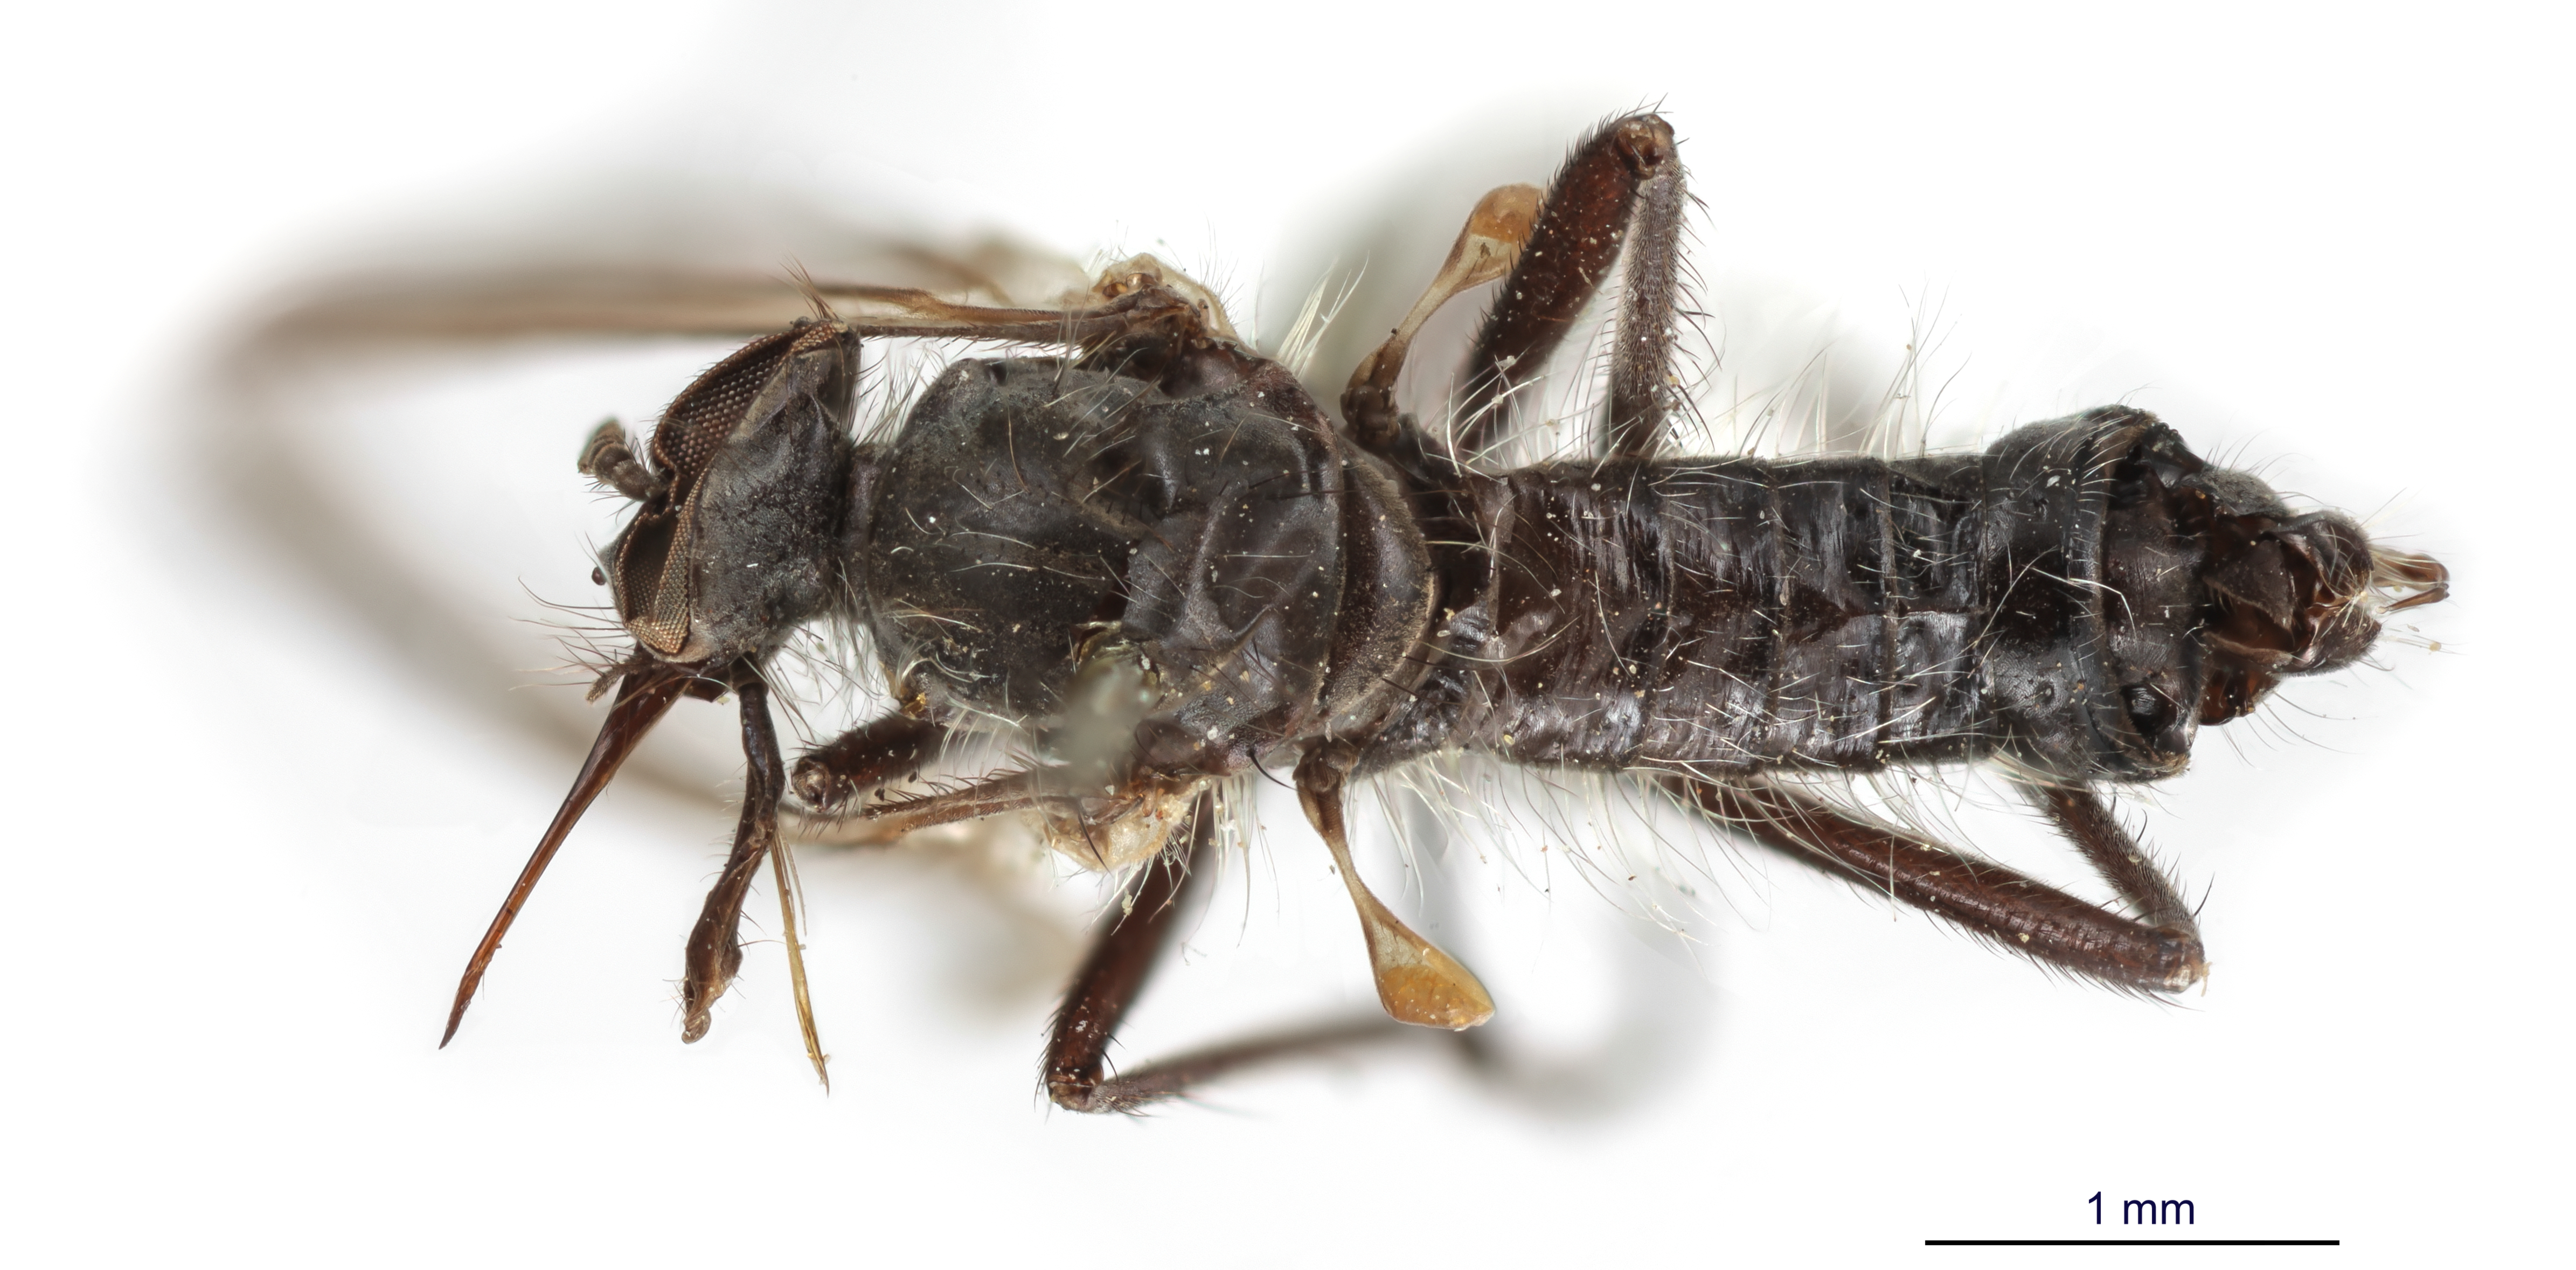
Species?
Rhamphomyia albopilosa
